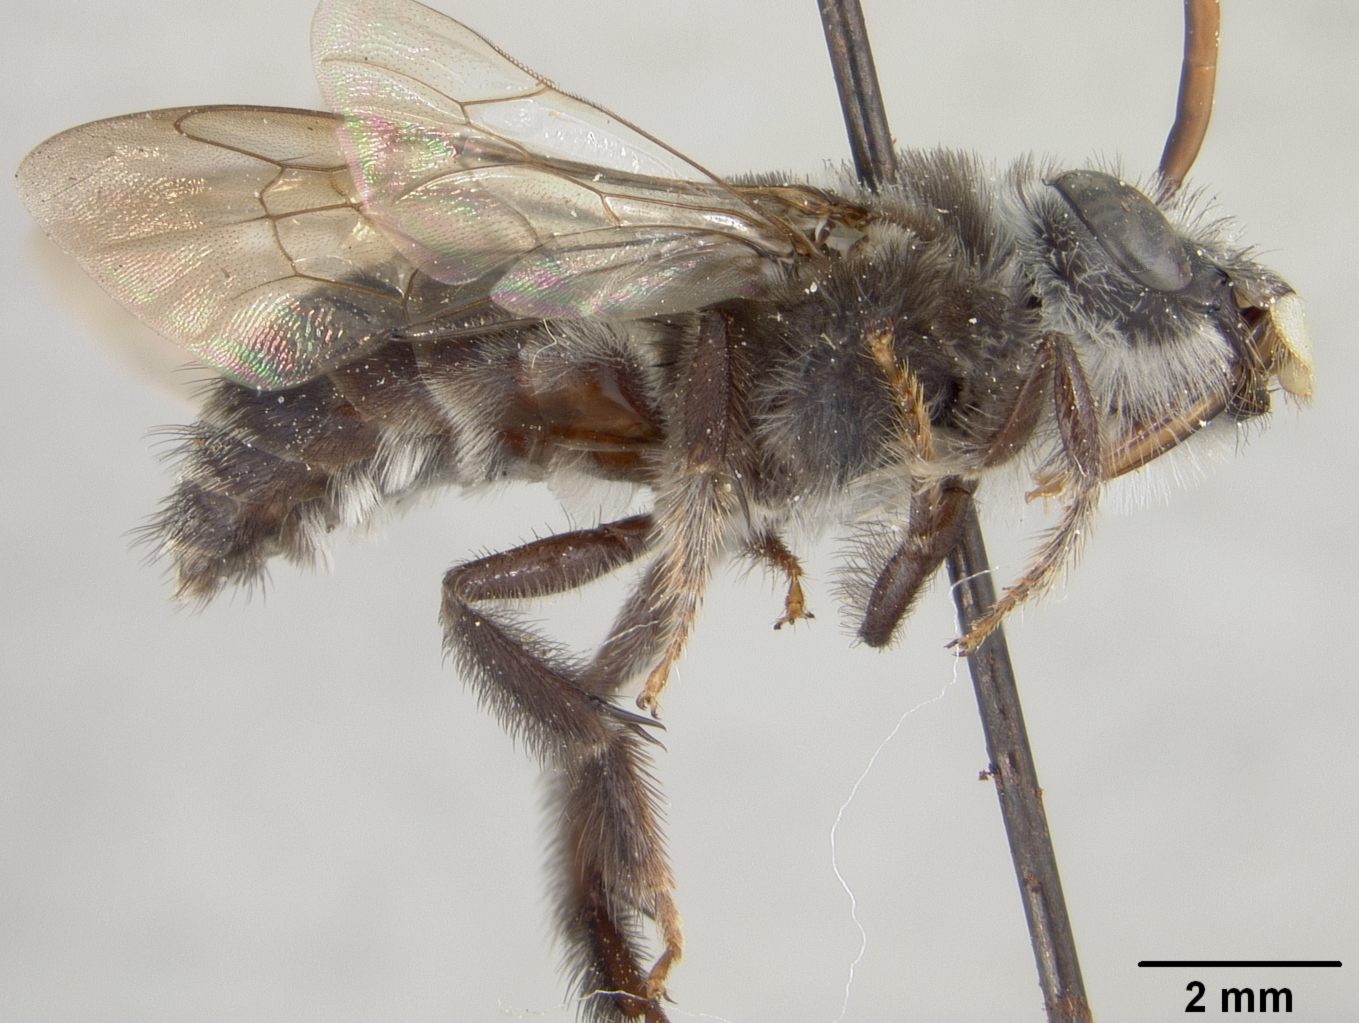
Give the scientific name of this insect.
Thygater zamoranica
